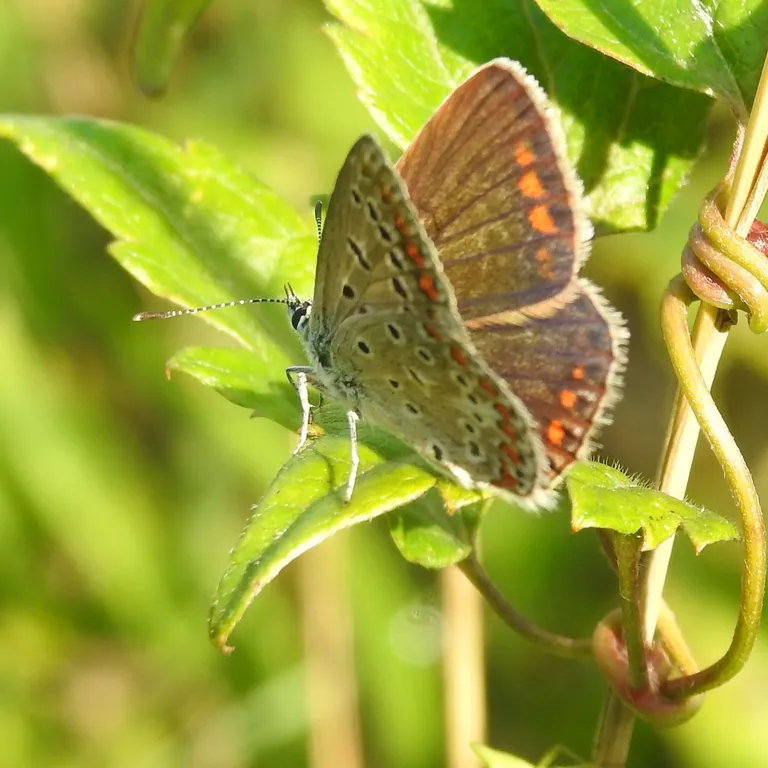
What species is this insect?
Polyommatus icarus
